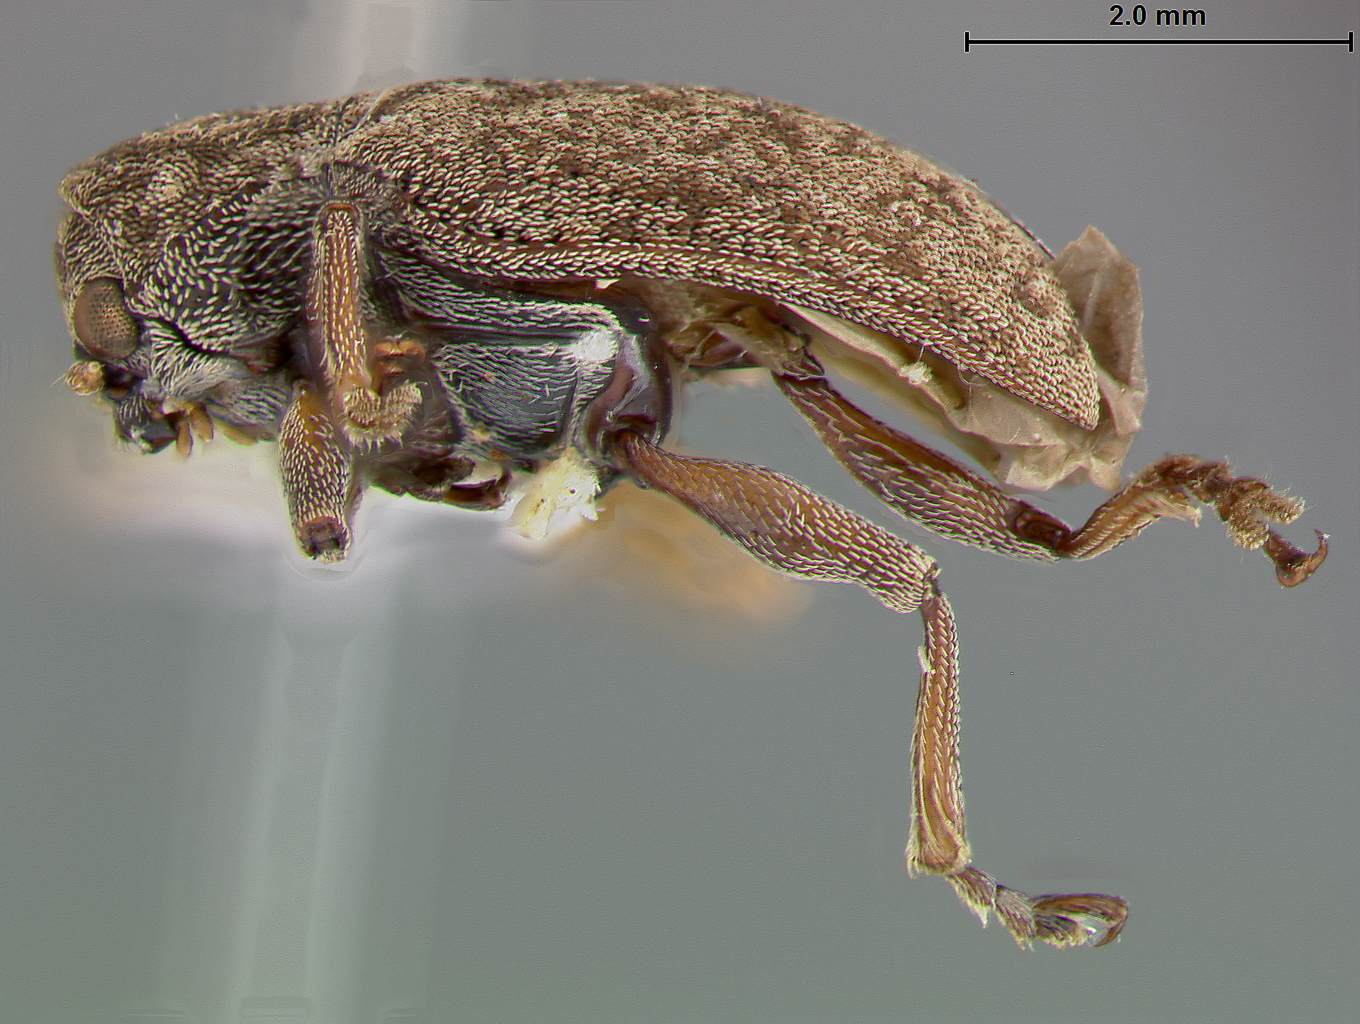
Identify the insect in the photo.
Myochrous longipes
